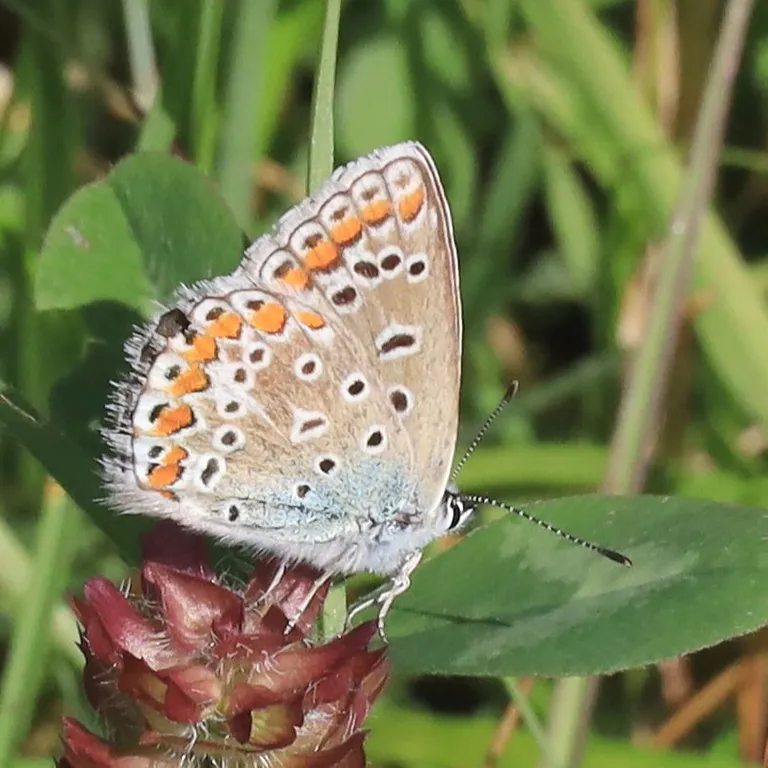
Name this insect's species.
Polyommatus icarus
